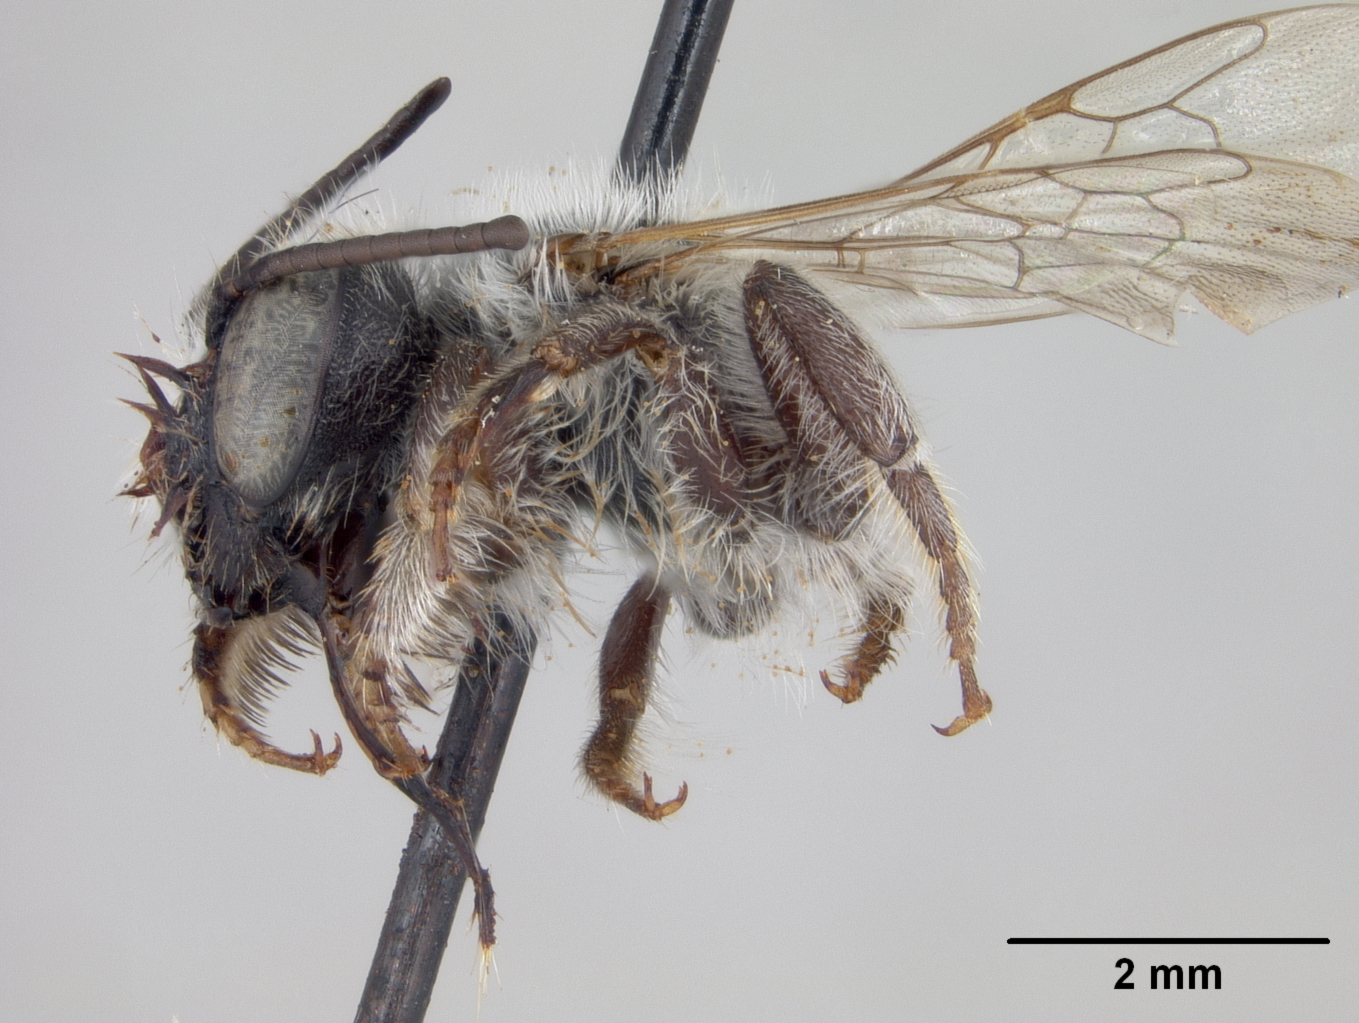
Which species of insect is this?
Megachile stoddardensis
